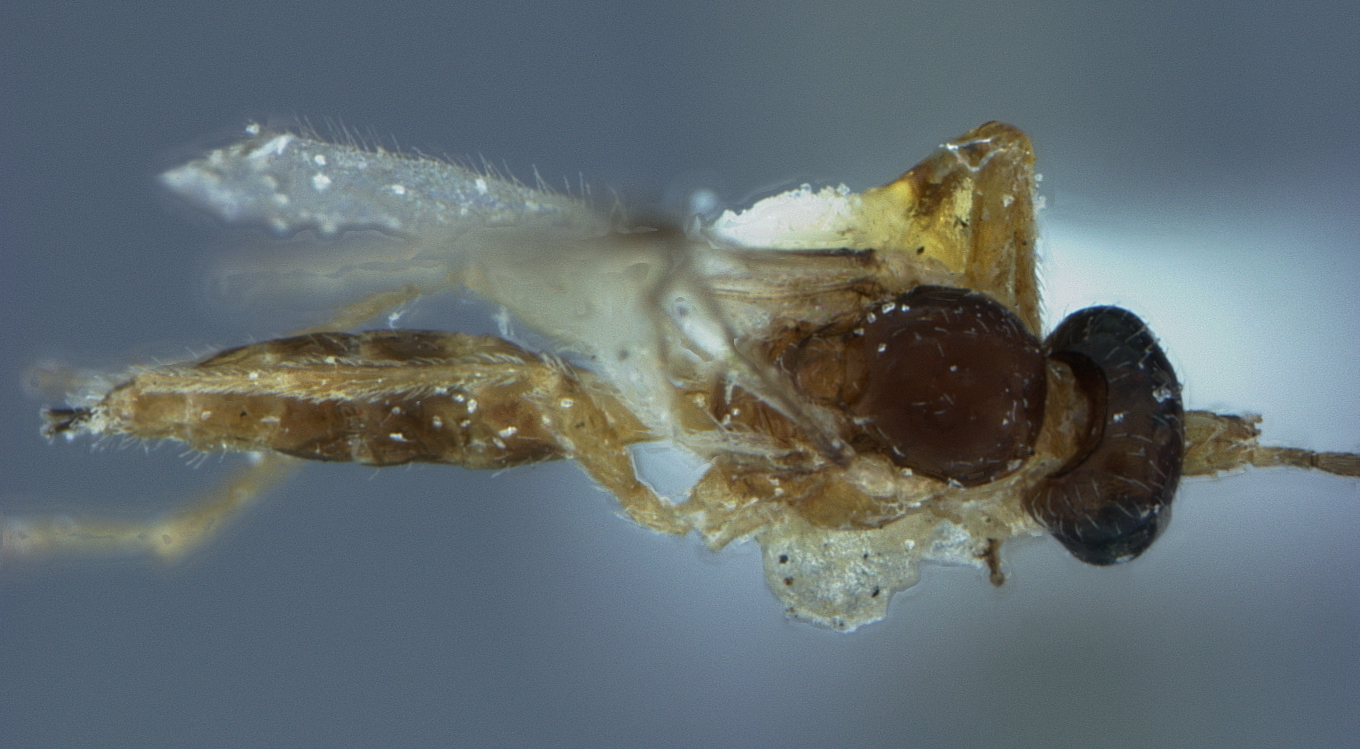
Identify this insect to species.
Aphidius ribis
